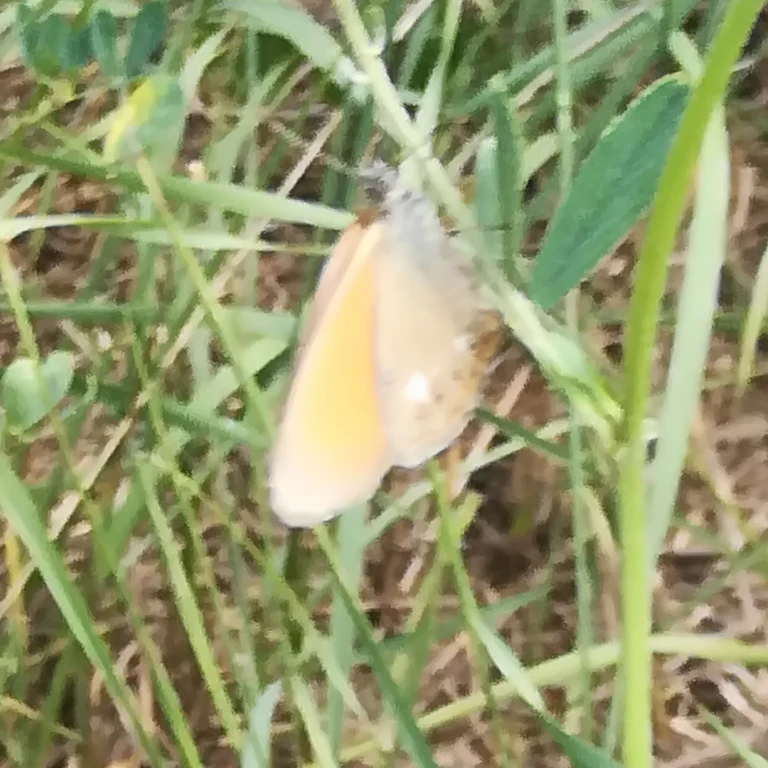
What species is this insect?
Coenonympha glycerion (also Coenonympha iphis)
